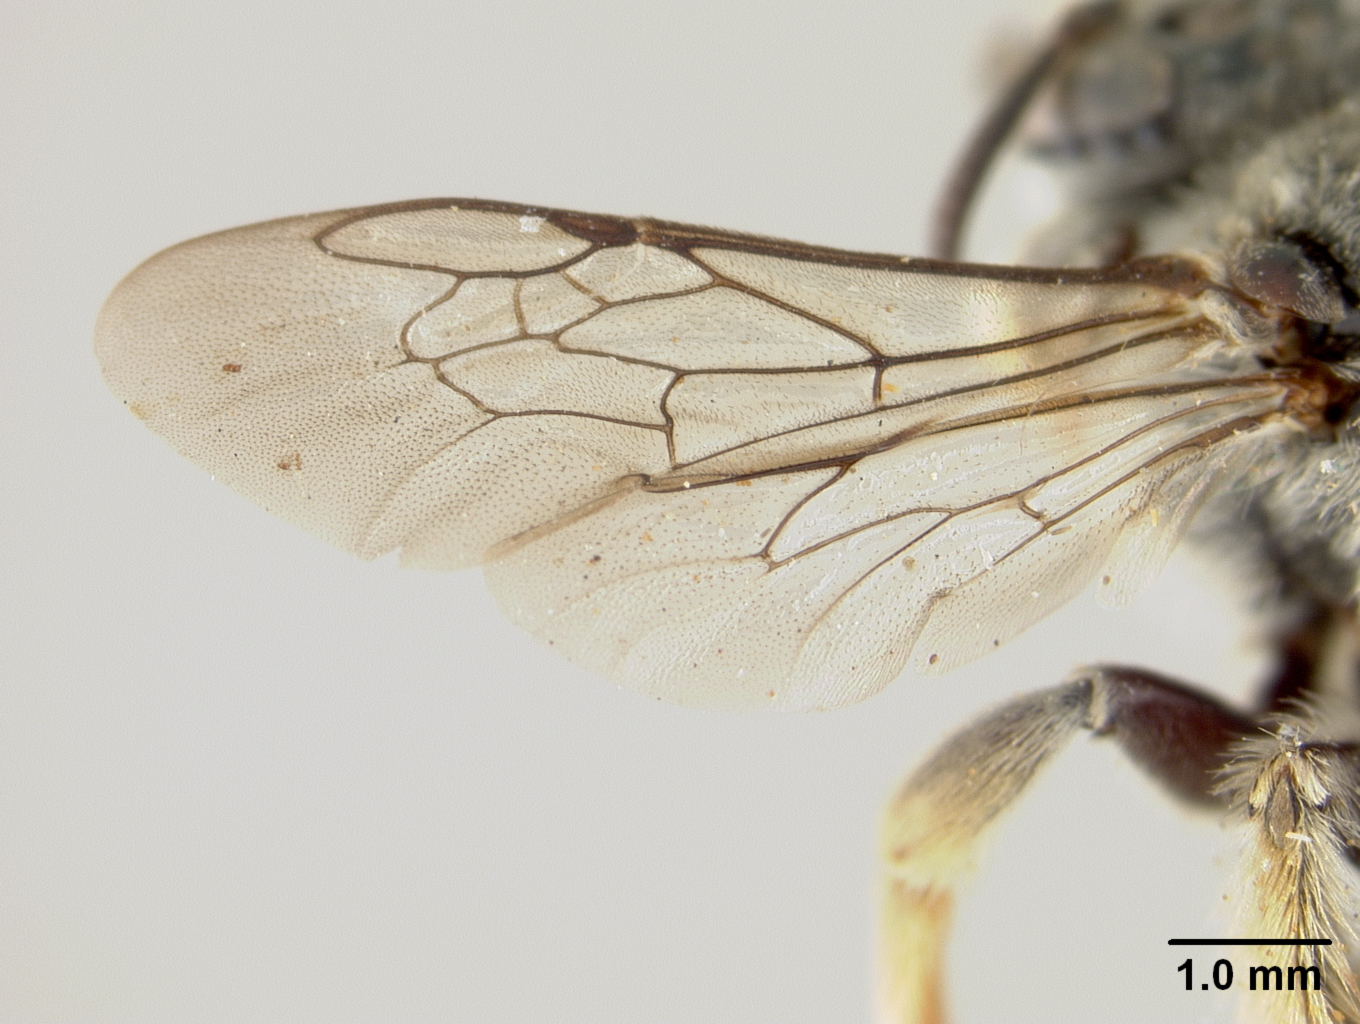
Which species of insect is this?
Diadasia callura
